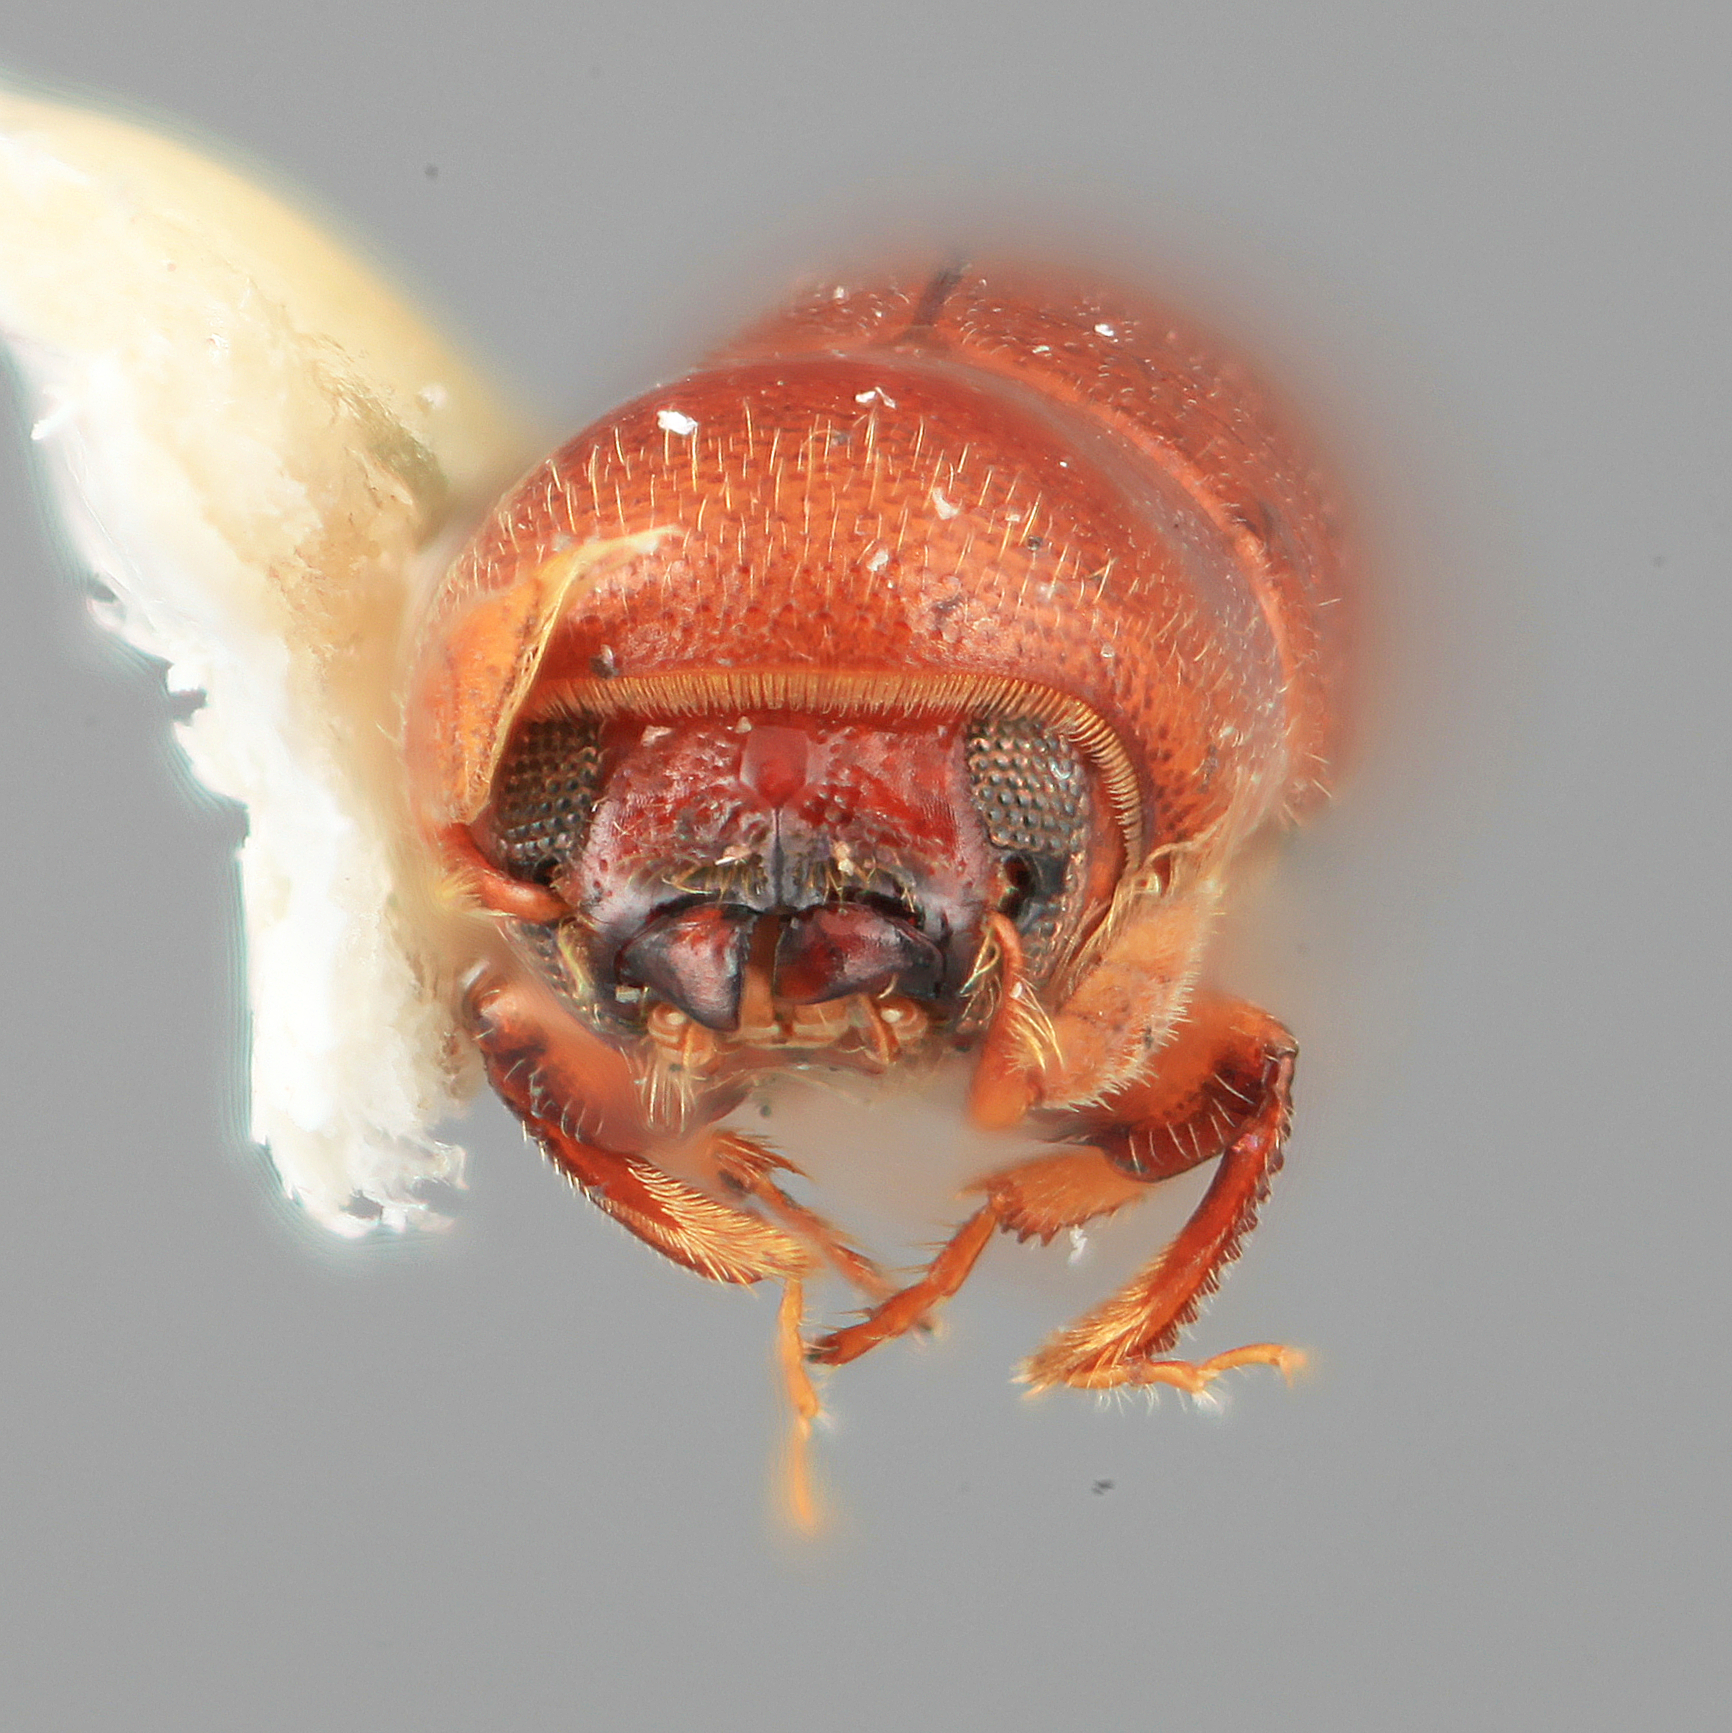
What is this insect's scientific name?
Paracarthylus concisus
